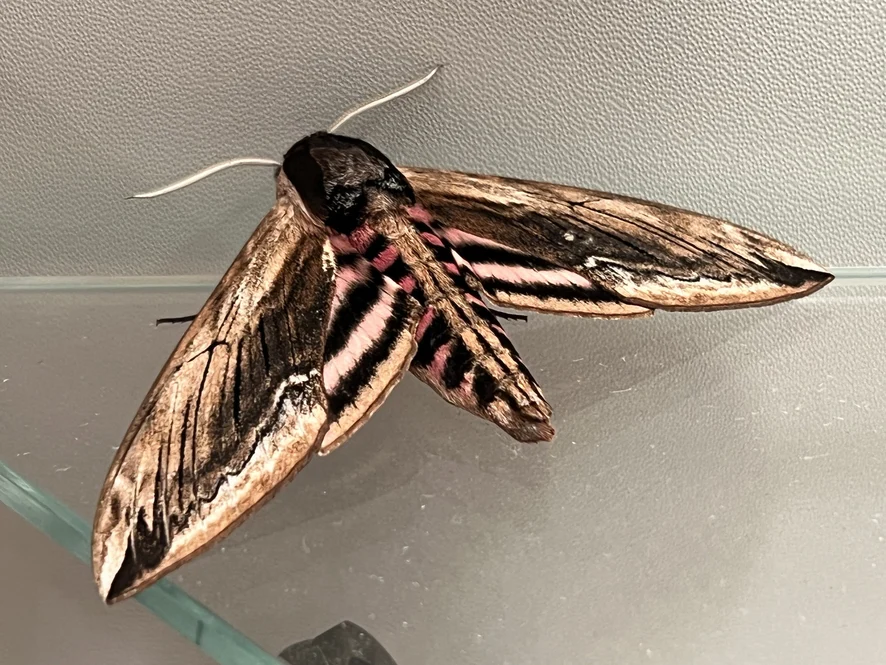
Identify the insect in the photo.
Sphinx ligustri
